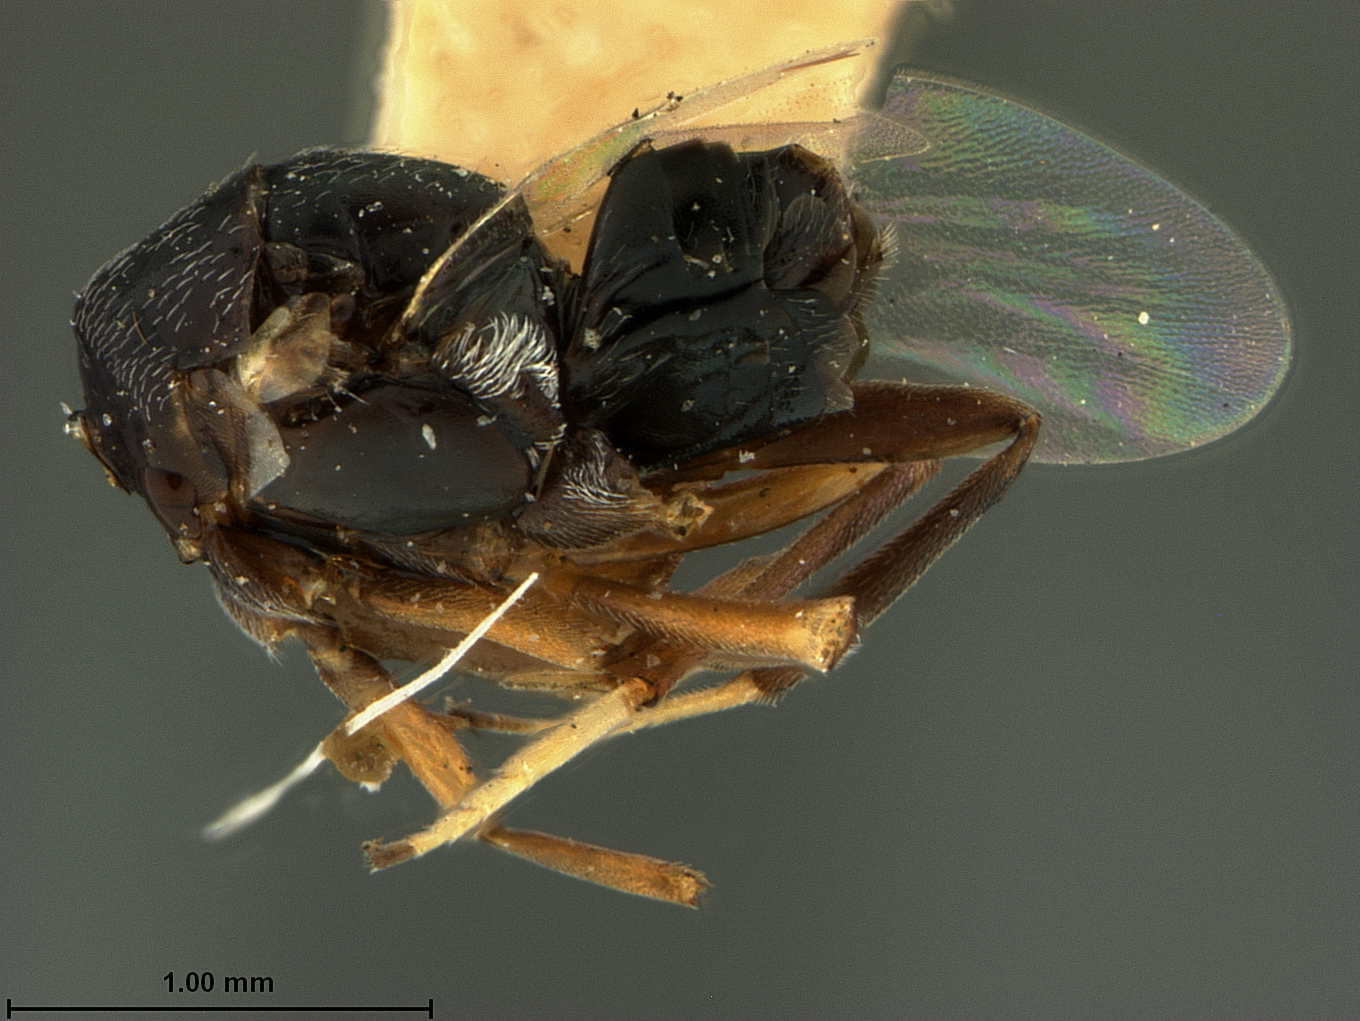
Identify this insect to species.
Isodromus niger
